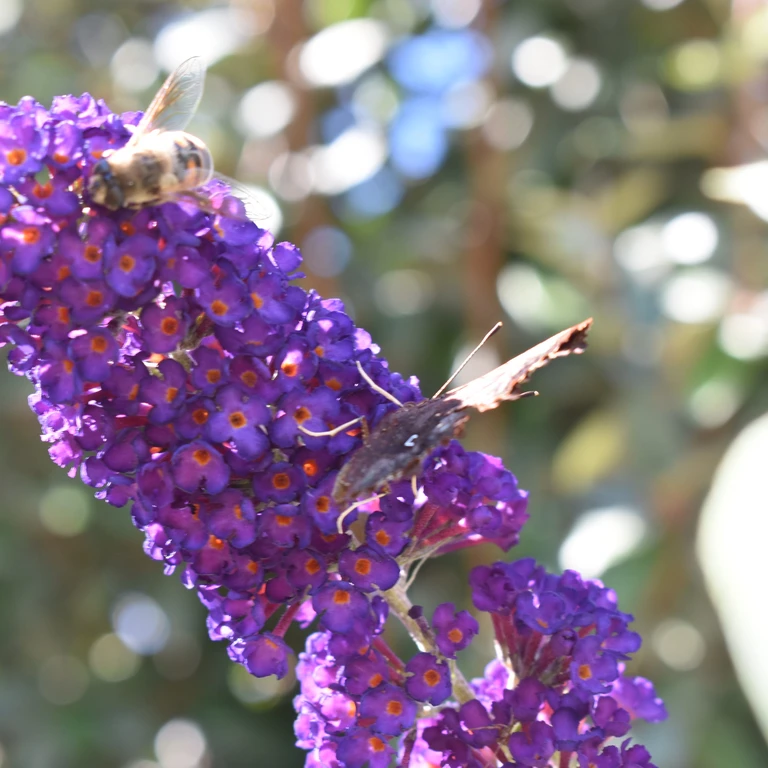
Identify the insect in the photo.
Polygonia c-album
